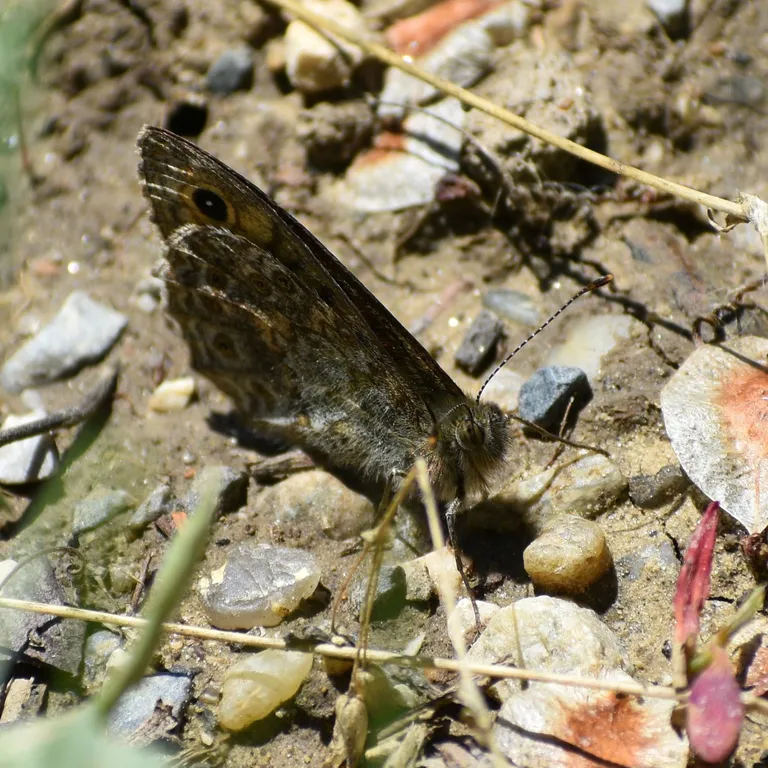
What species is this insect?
Lasiommata megera (also Pararge megera)
